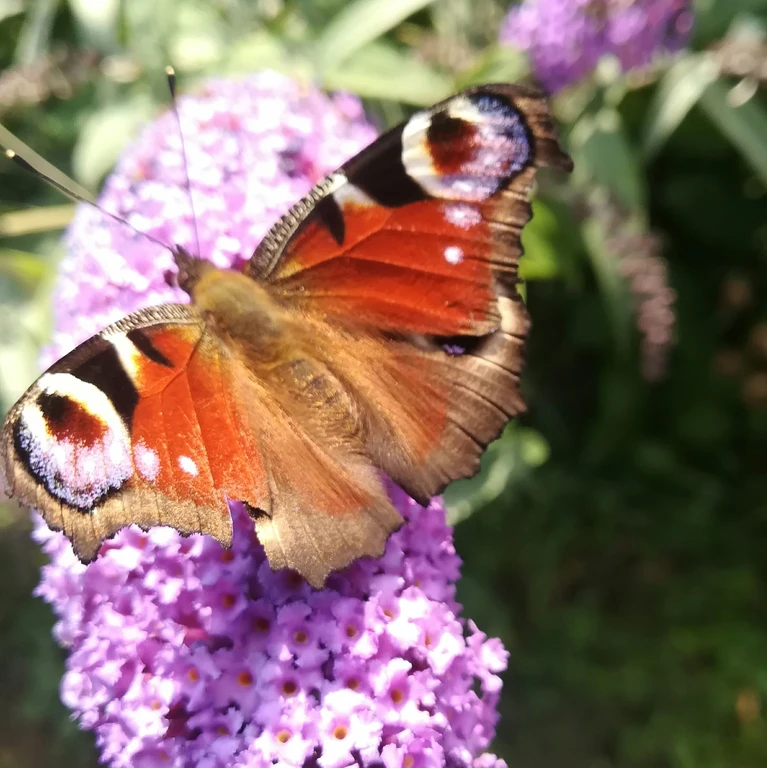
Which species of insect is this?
Aglais io
